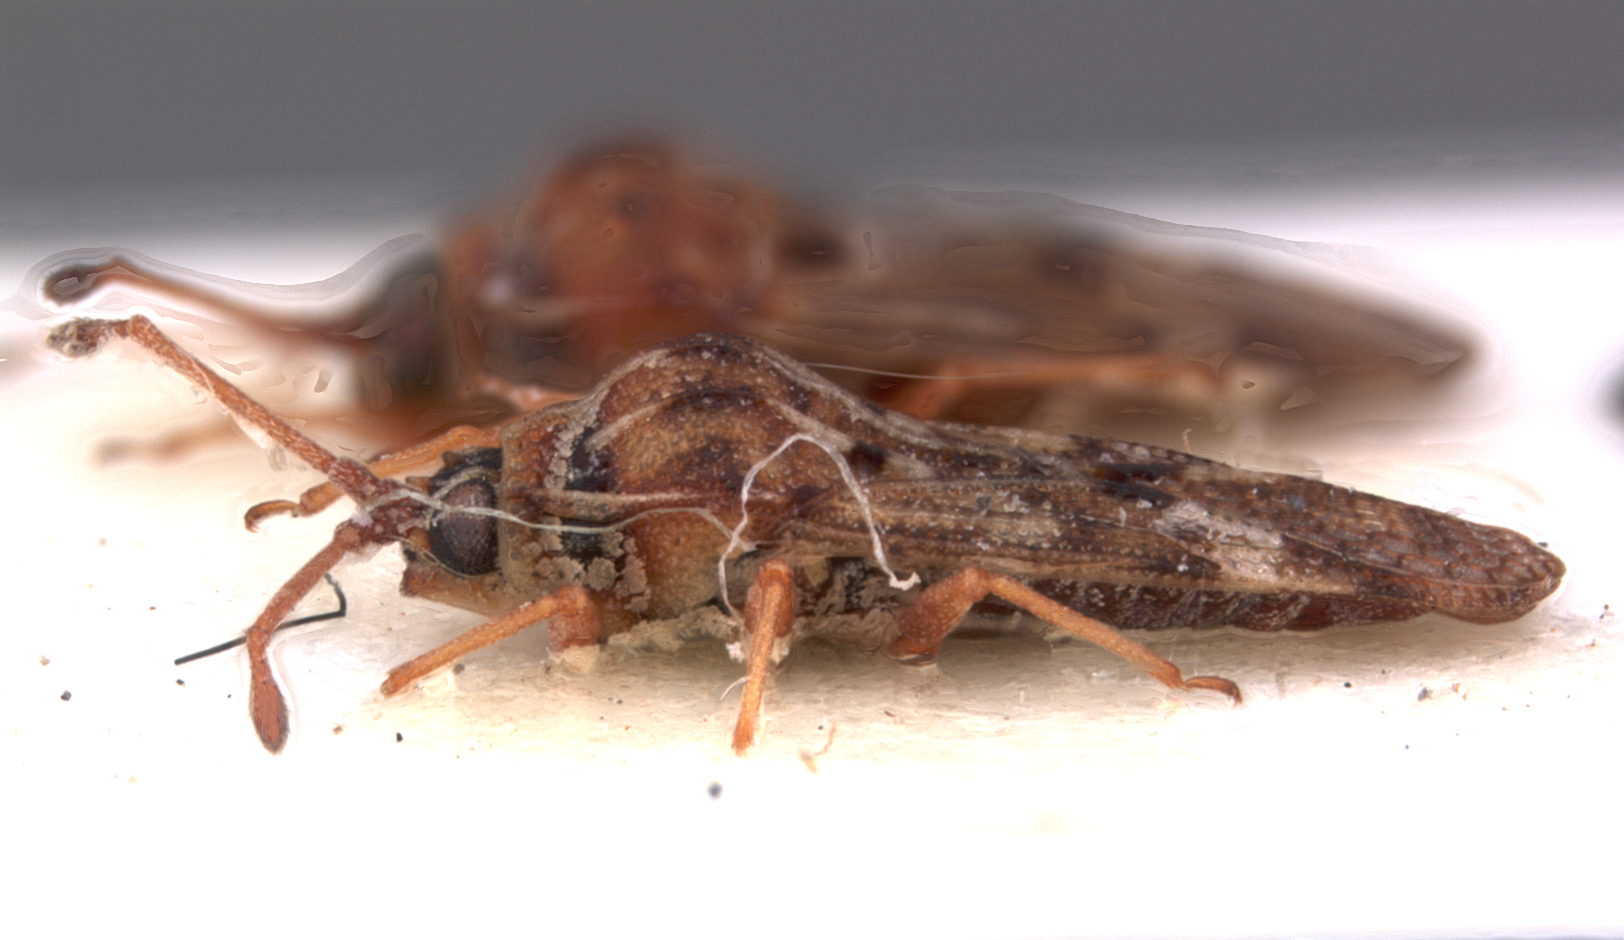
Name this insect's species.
Eritingis aporema
